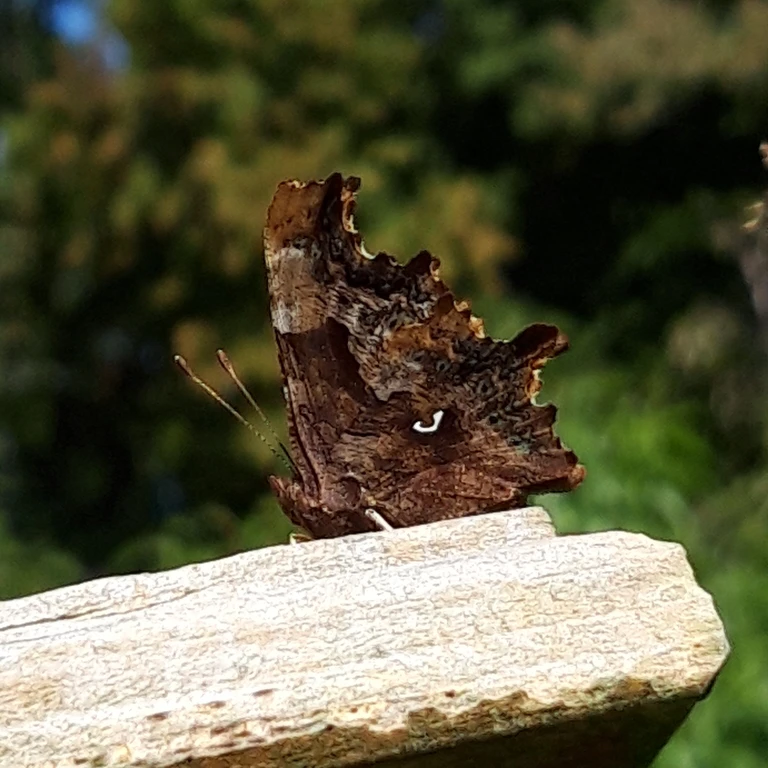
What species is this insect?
Polygonia c-album
